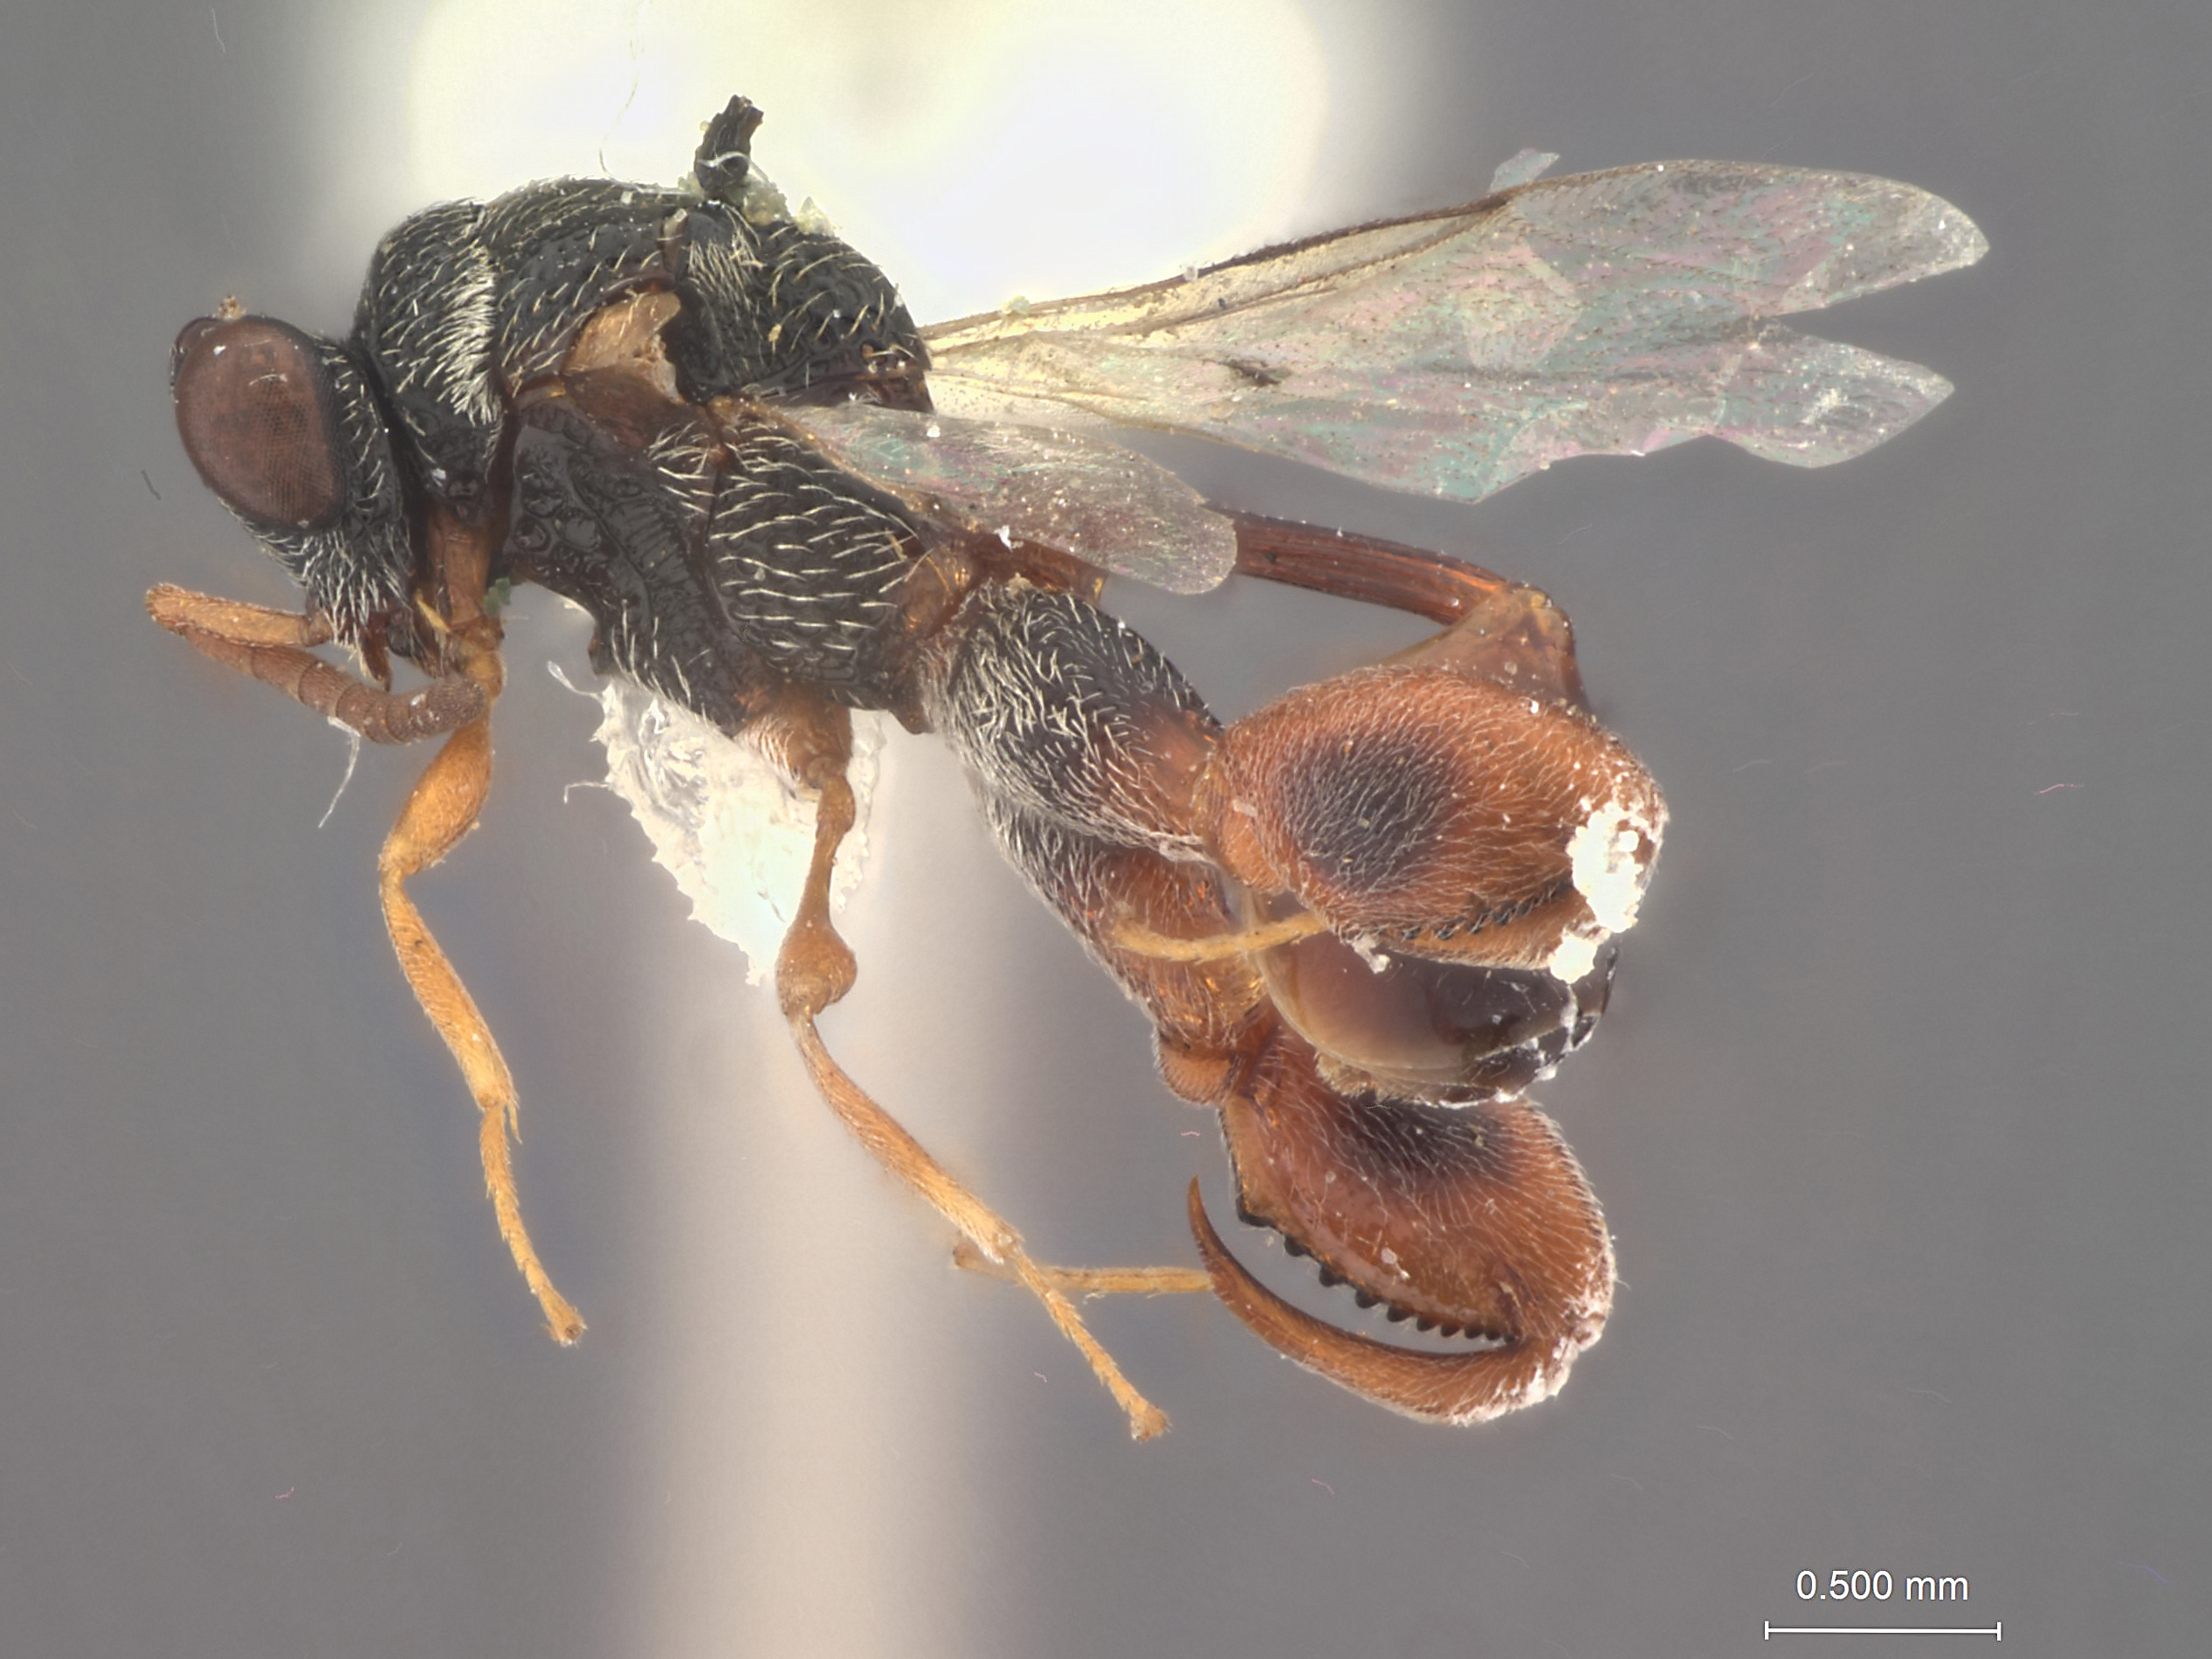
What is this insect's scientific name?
Arretocera pallava
